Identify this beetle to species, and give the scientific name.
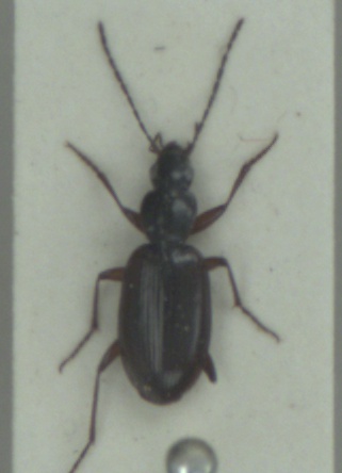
Agonum thoreyi
